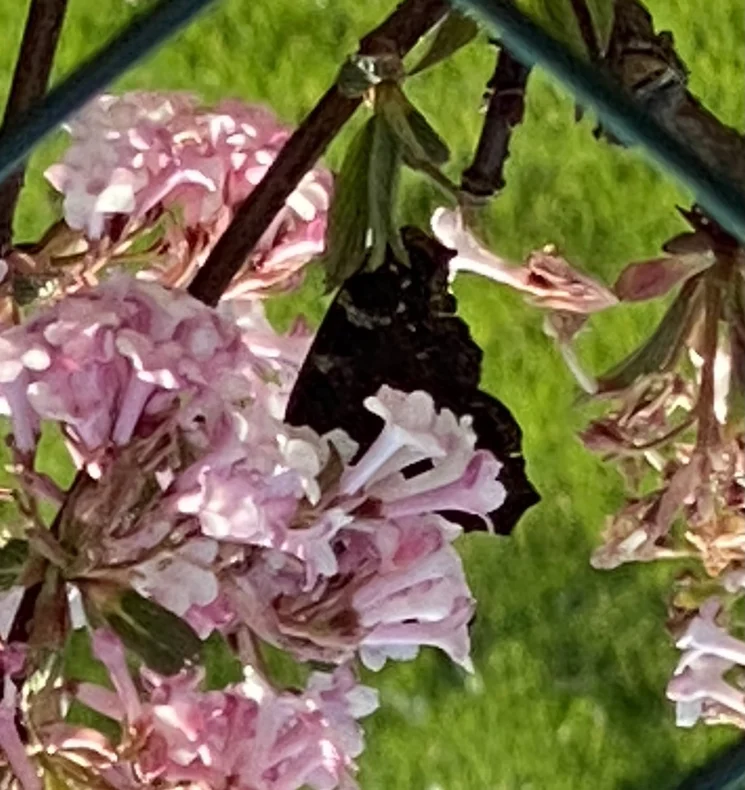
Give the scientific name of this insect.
Aglais io
